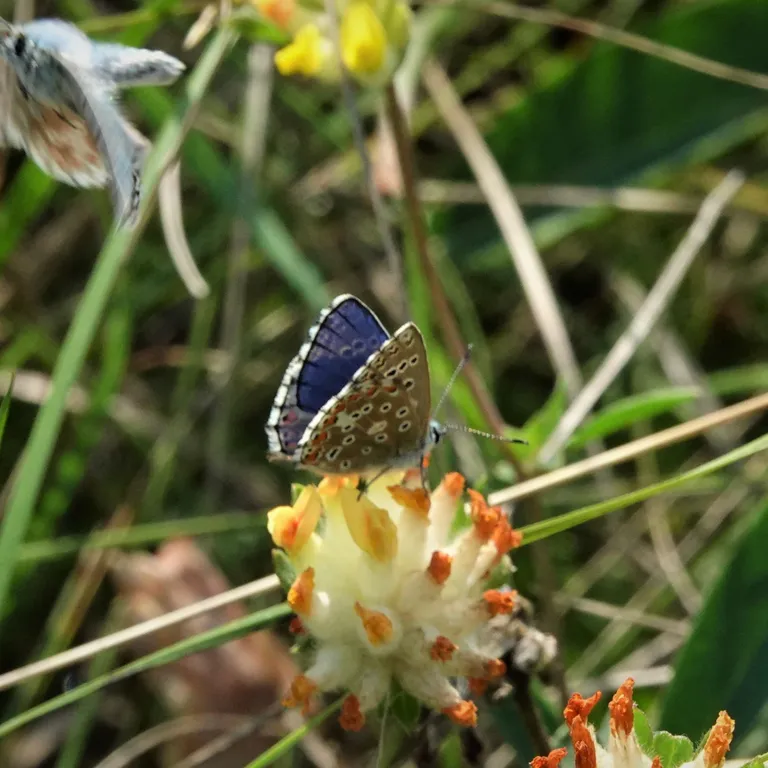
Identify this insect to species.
Lysandra bellargus
